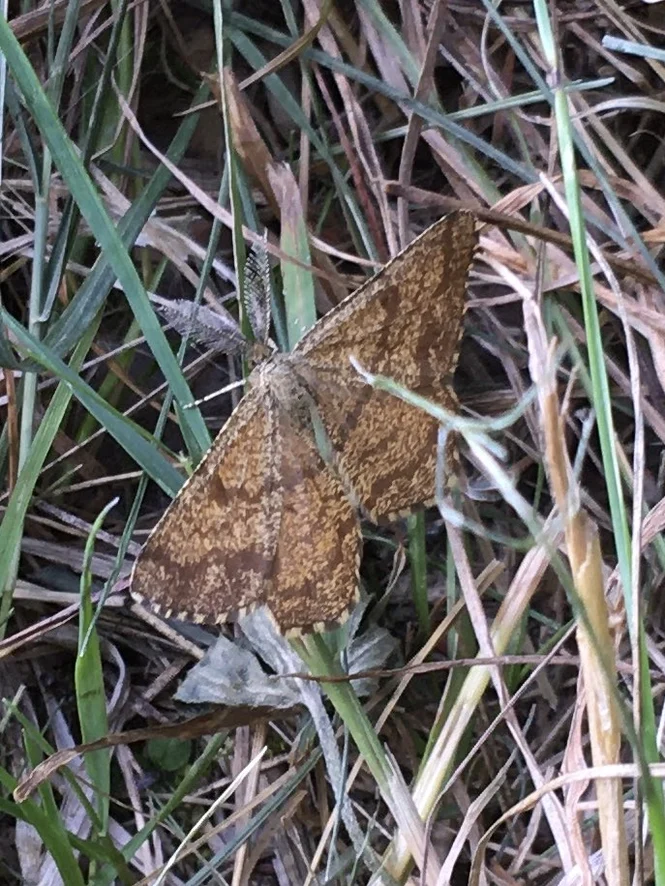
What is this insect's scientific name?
Ematurga atomaria
